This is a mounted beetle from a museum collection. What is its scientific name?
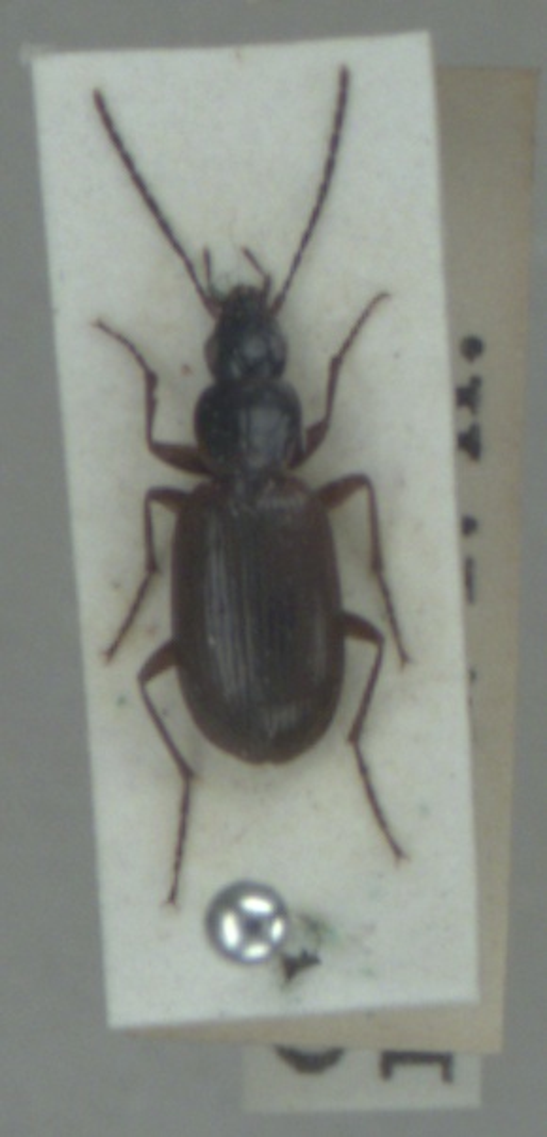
Agonum thoreyi
